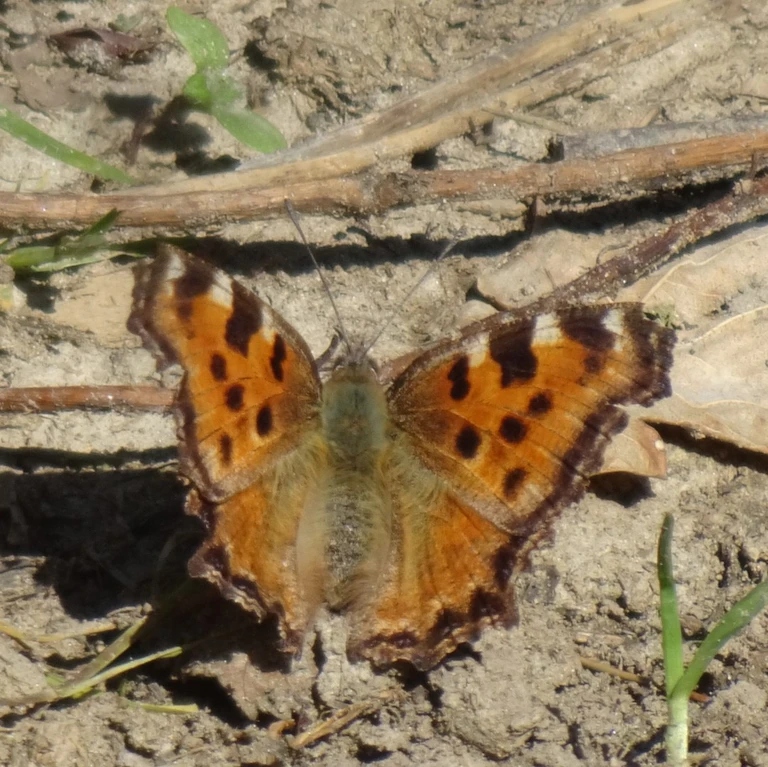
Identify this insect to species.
Nymphalis polychloros
